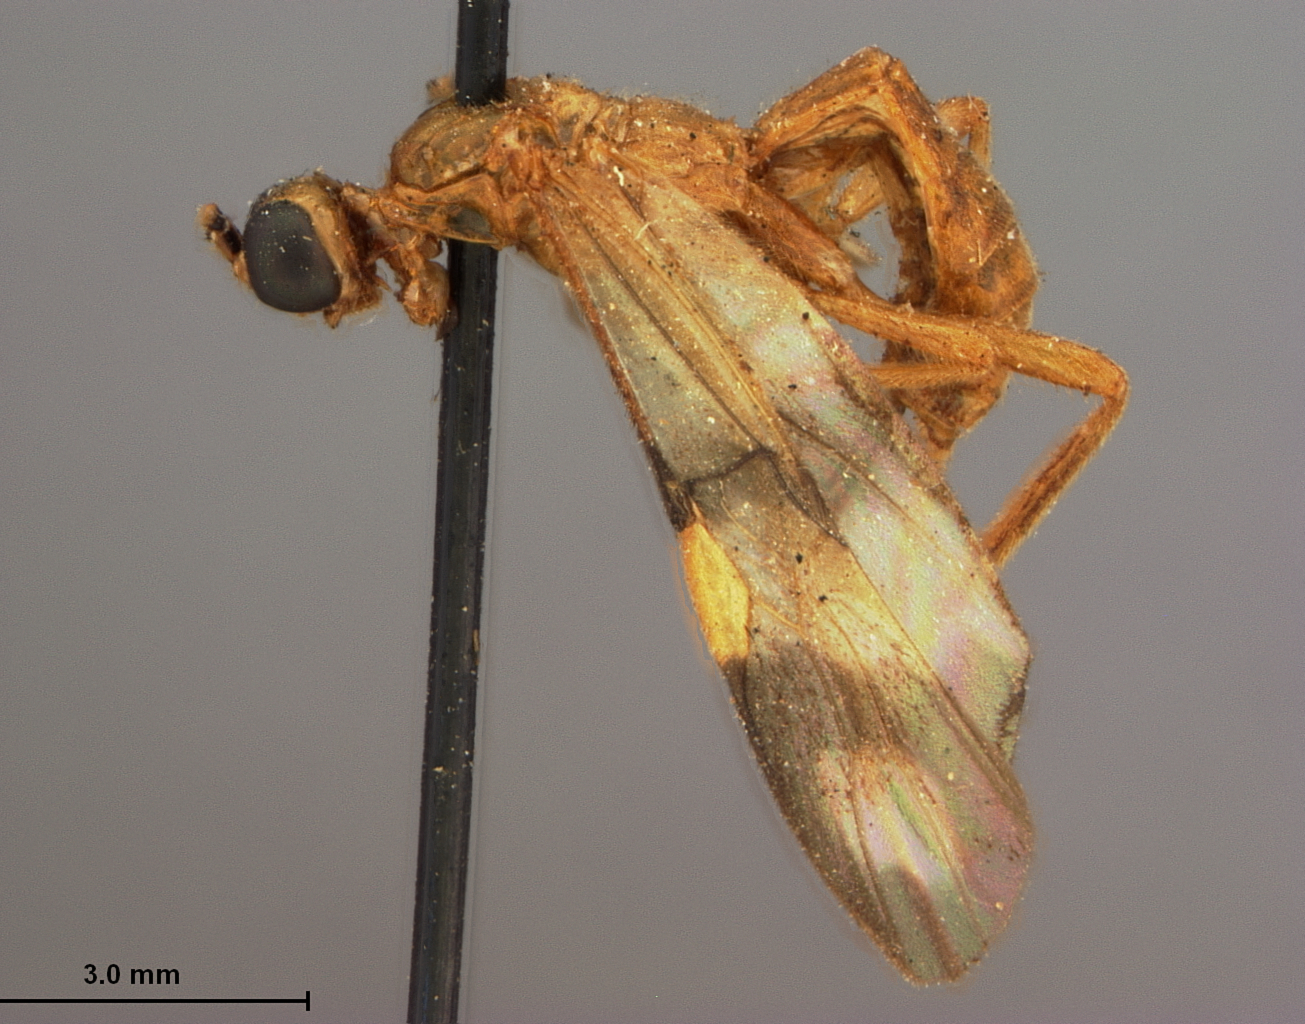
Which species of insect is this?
Curriea fasciapennis
